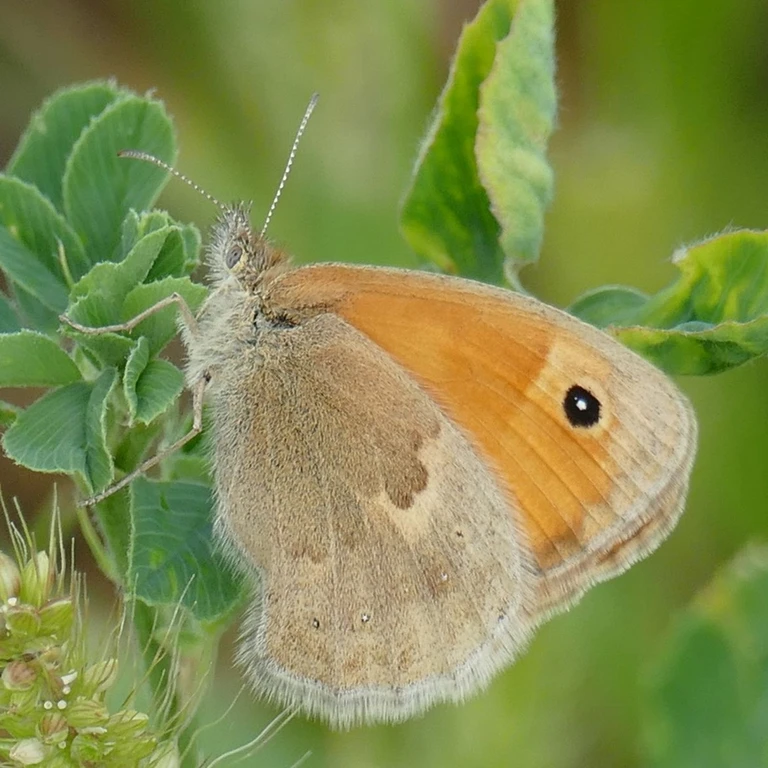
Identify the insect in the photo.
Coenonympha pamphilus
